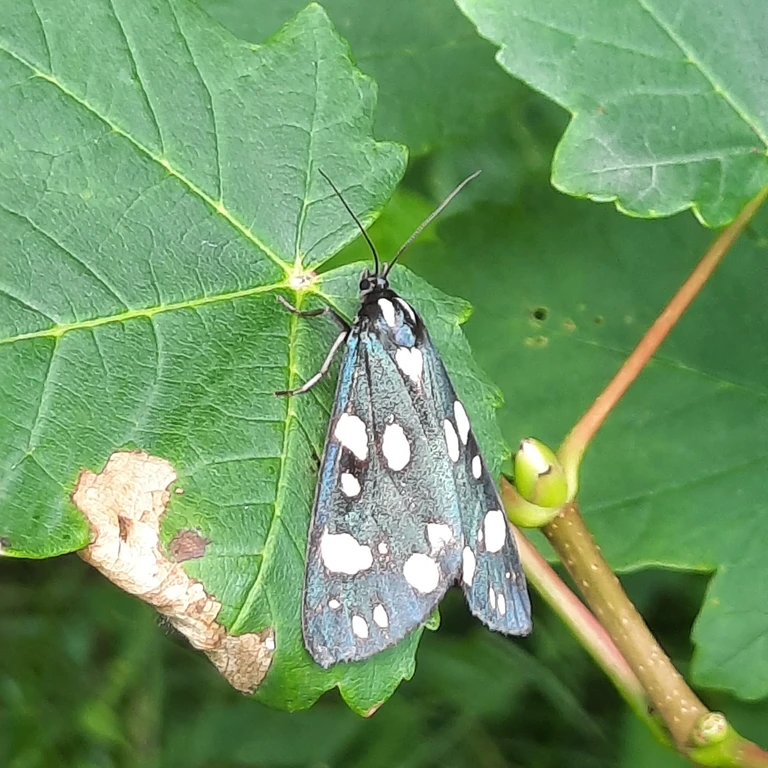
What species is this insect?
Callimorpha dominula
